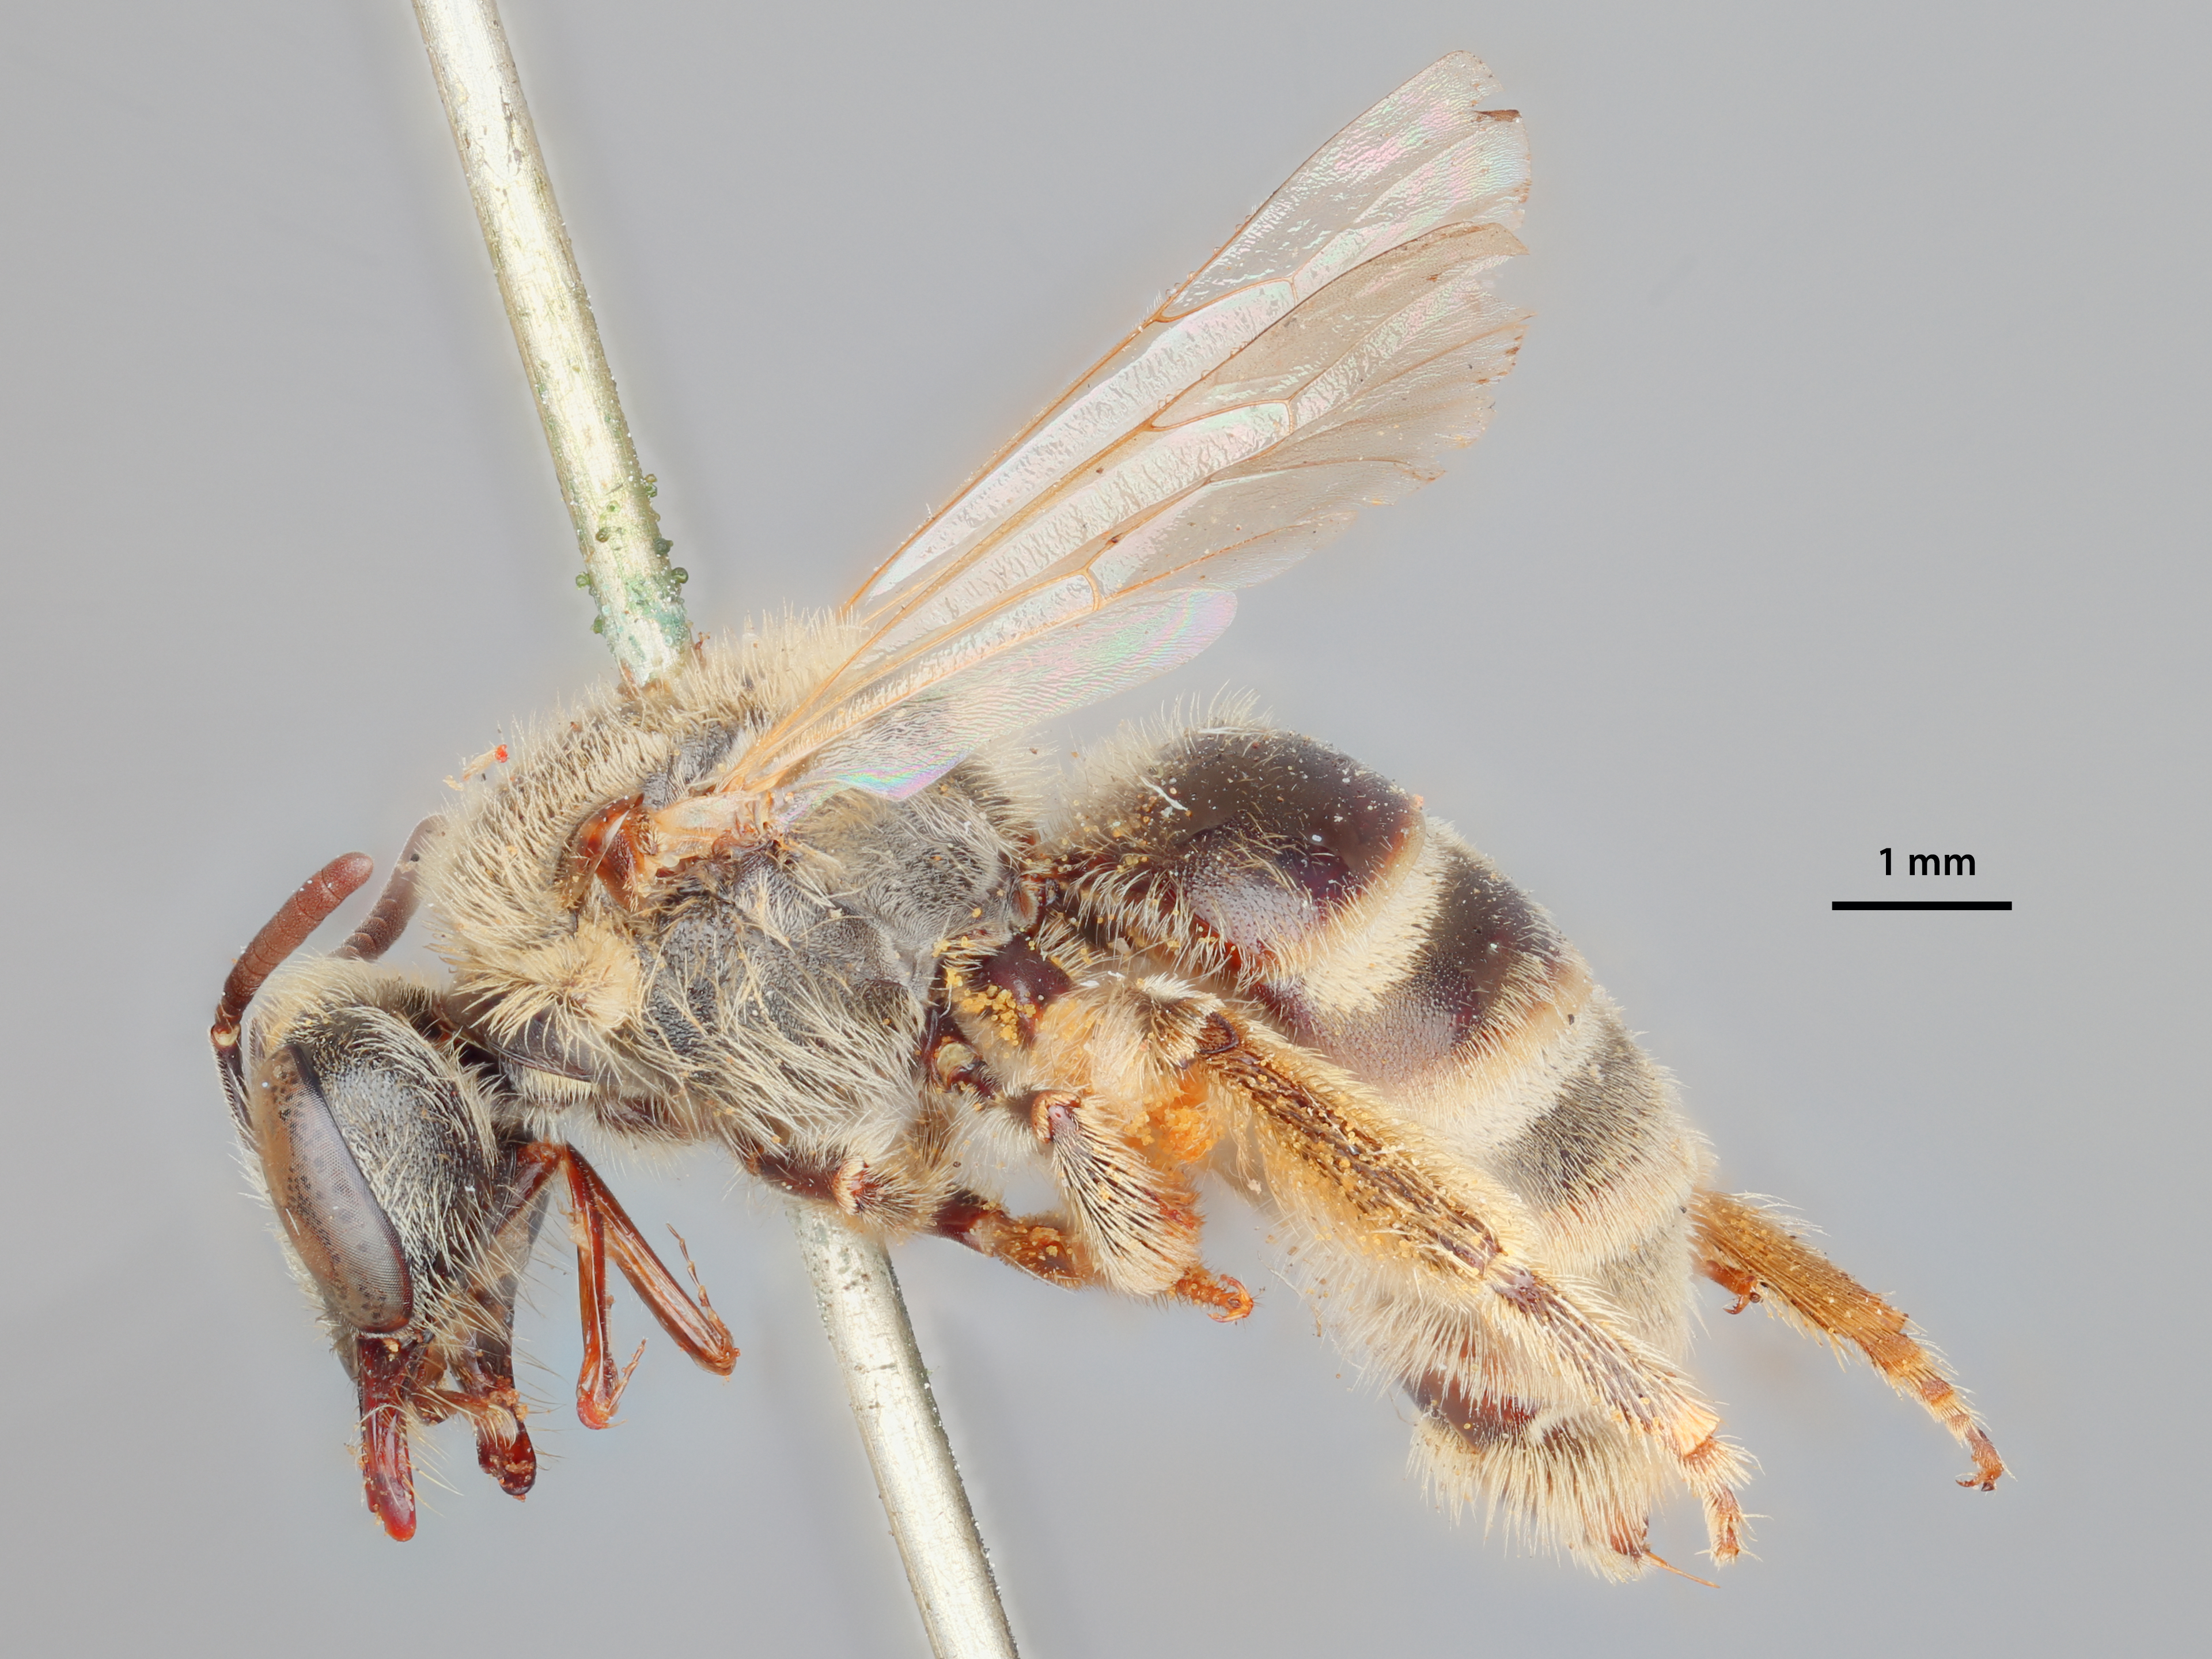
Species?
Halictus robustus
